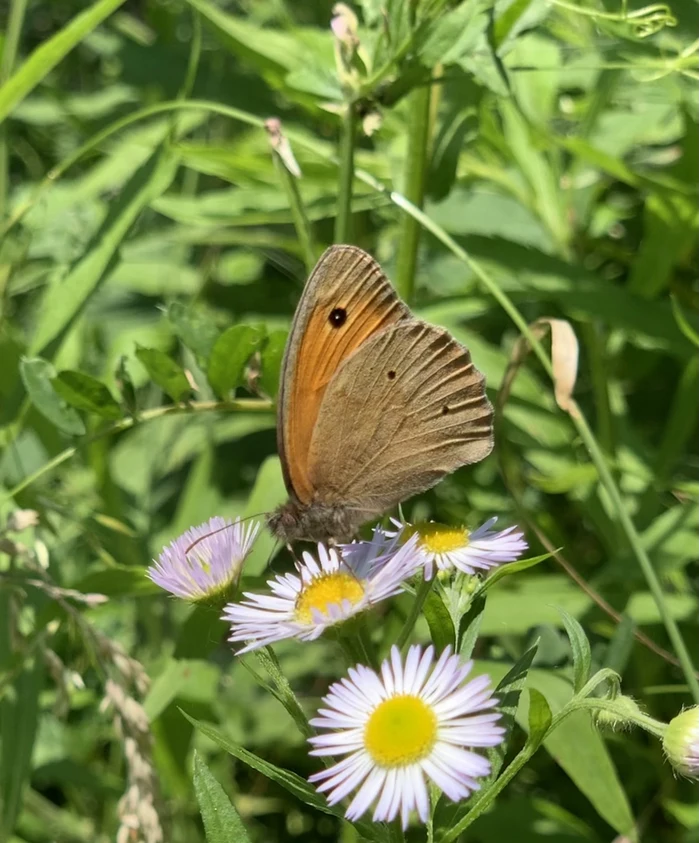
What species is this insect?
Maniola jurtina
